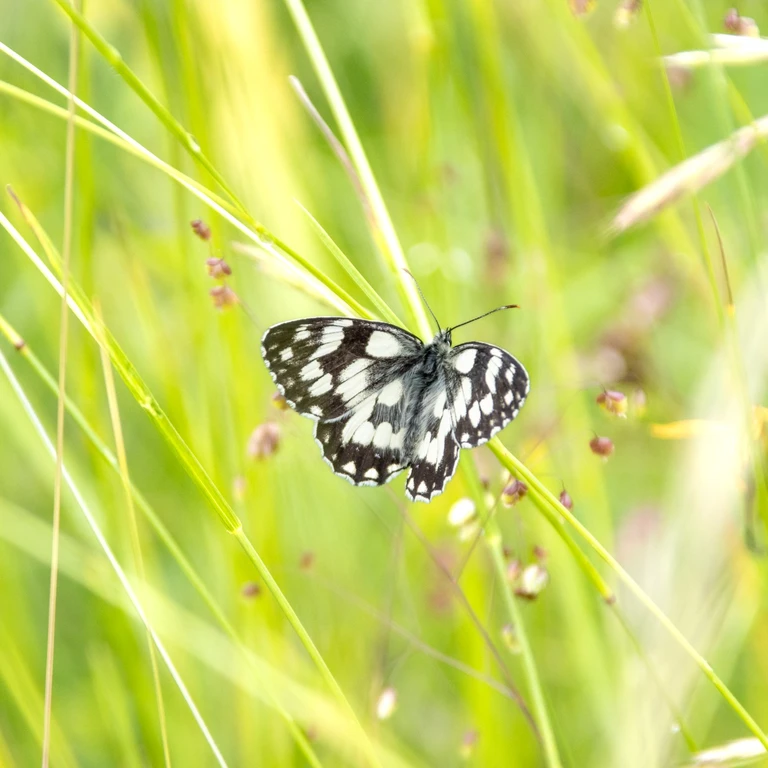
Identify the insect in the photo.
Melanargia galathea
